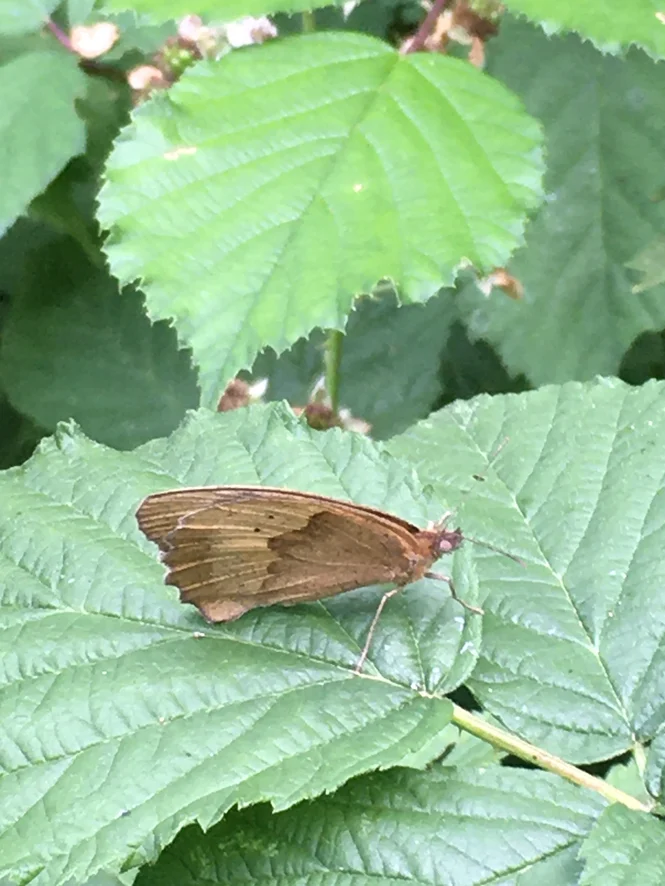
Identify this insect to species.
Maniola jurtina
